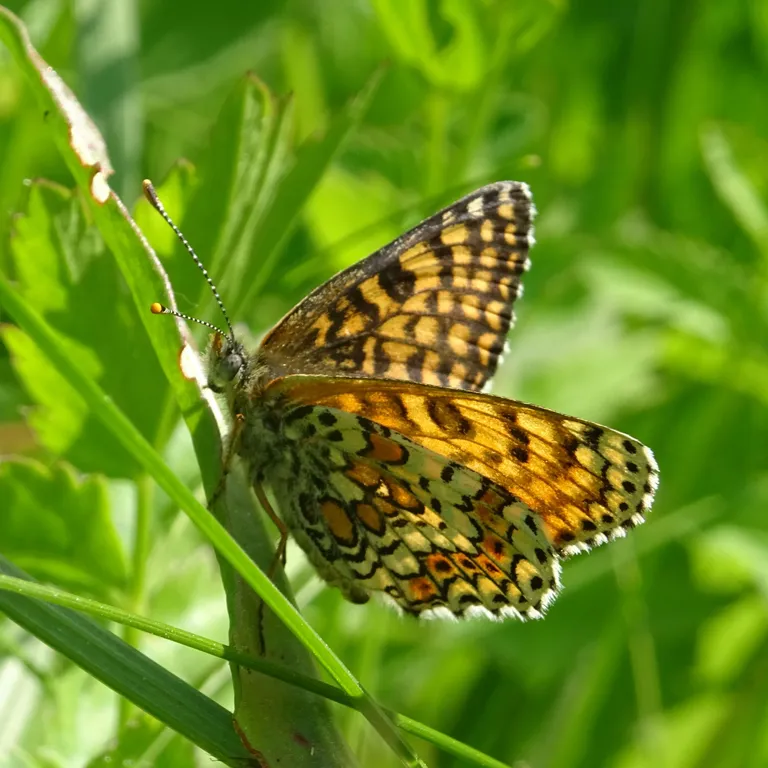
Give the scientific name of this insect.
Melitaea cinxia
